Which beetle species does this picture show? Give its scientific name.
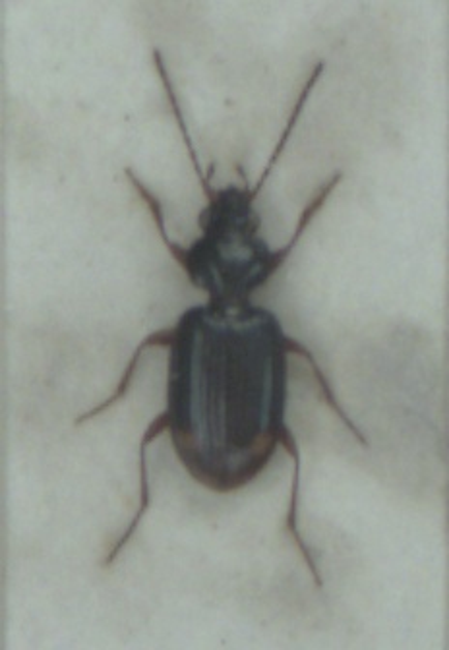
Bembidion biguttatum
